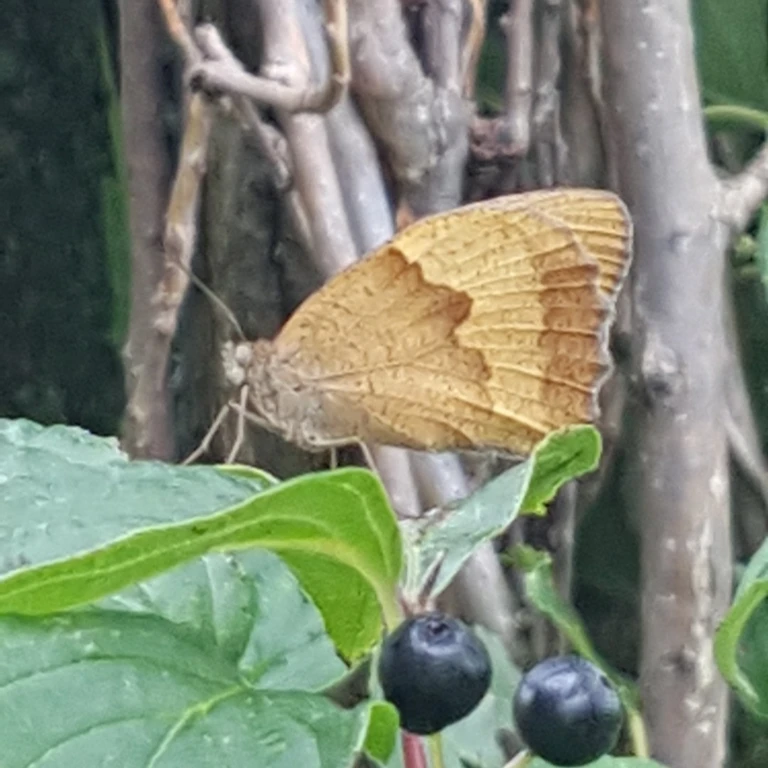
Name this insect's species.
Maniola jurtina
